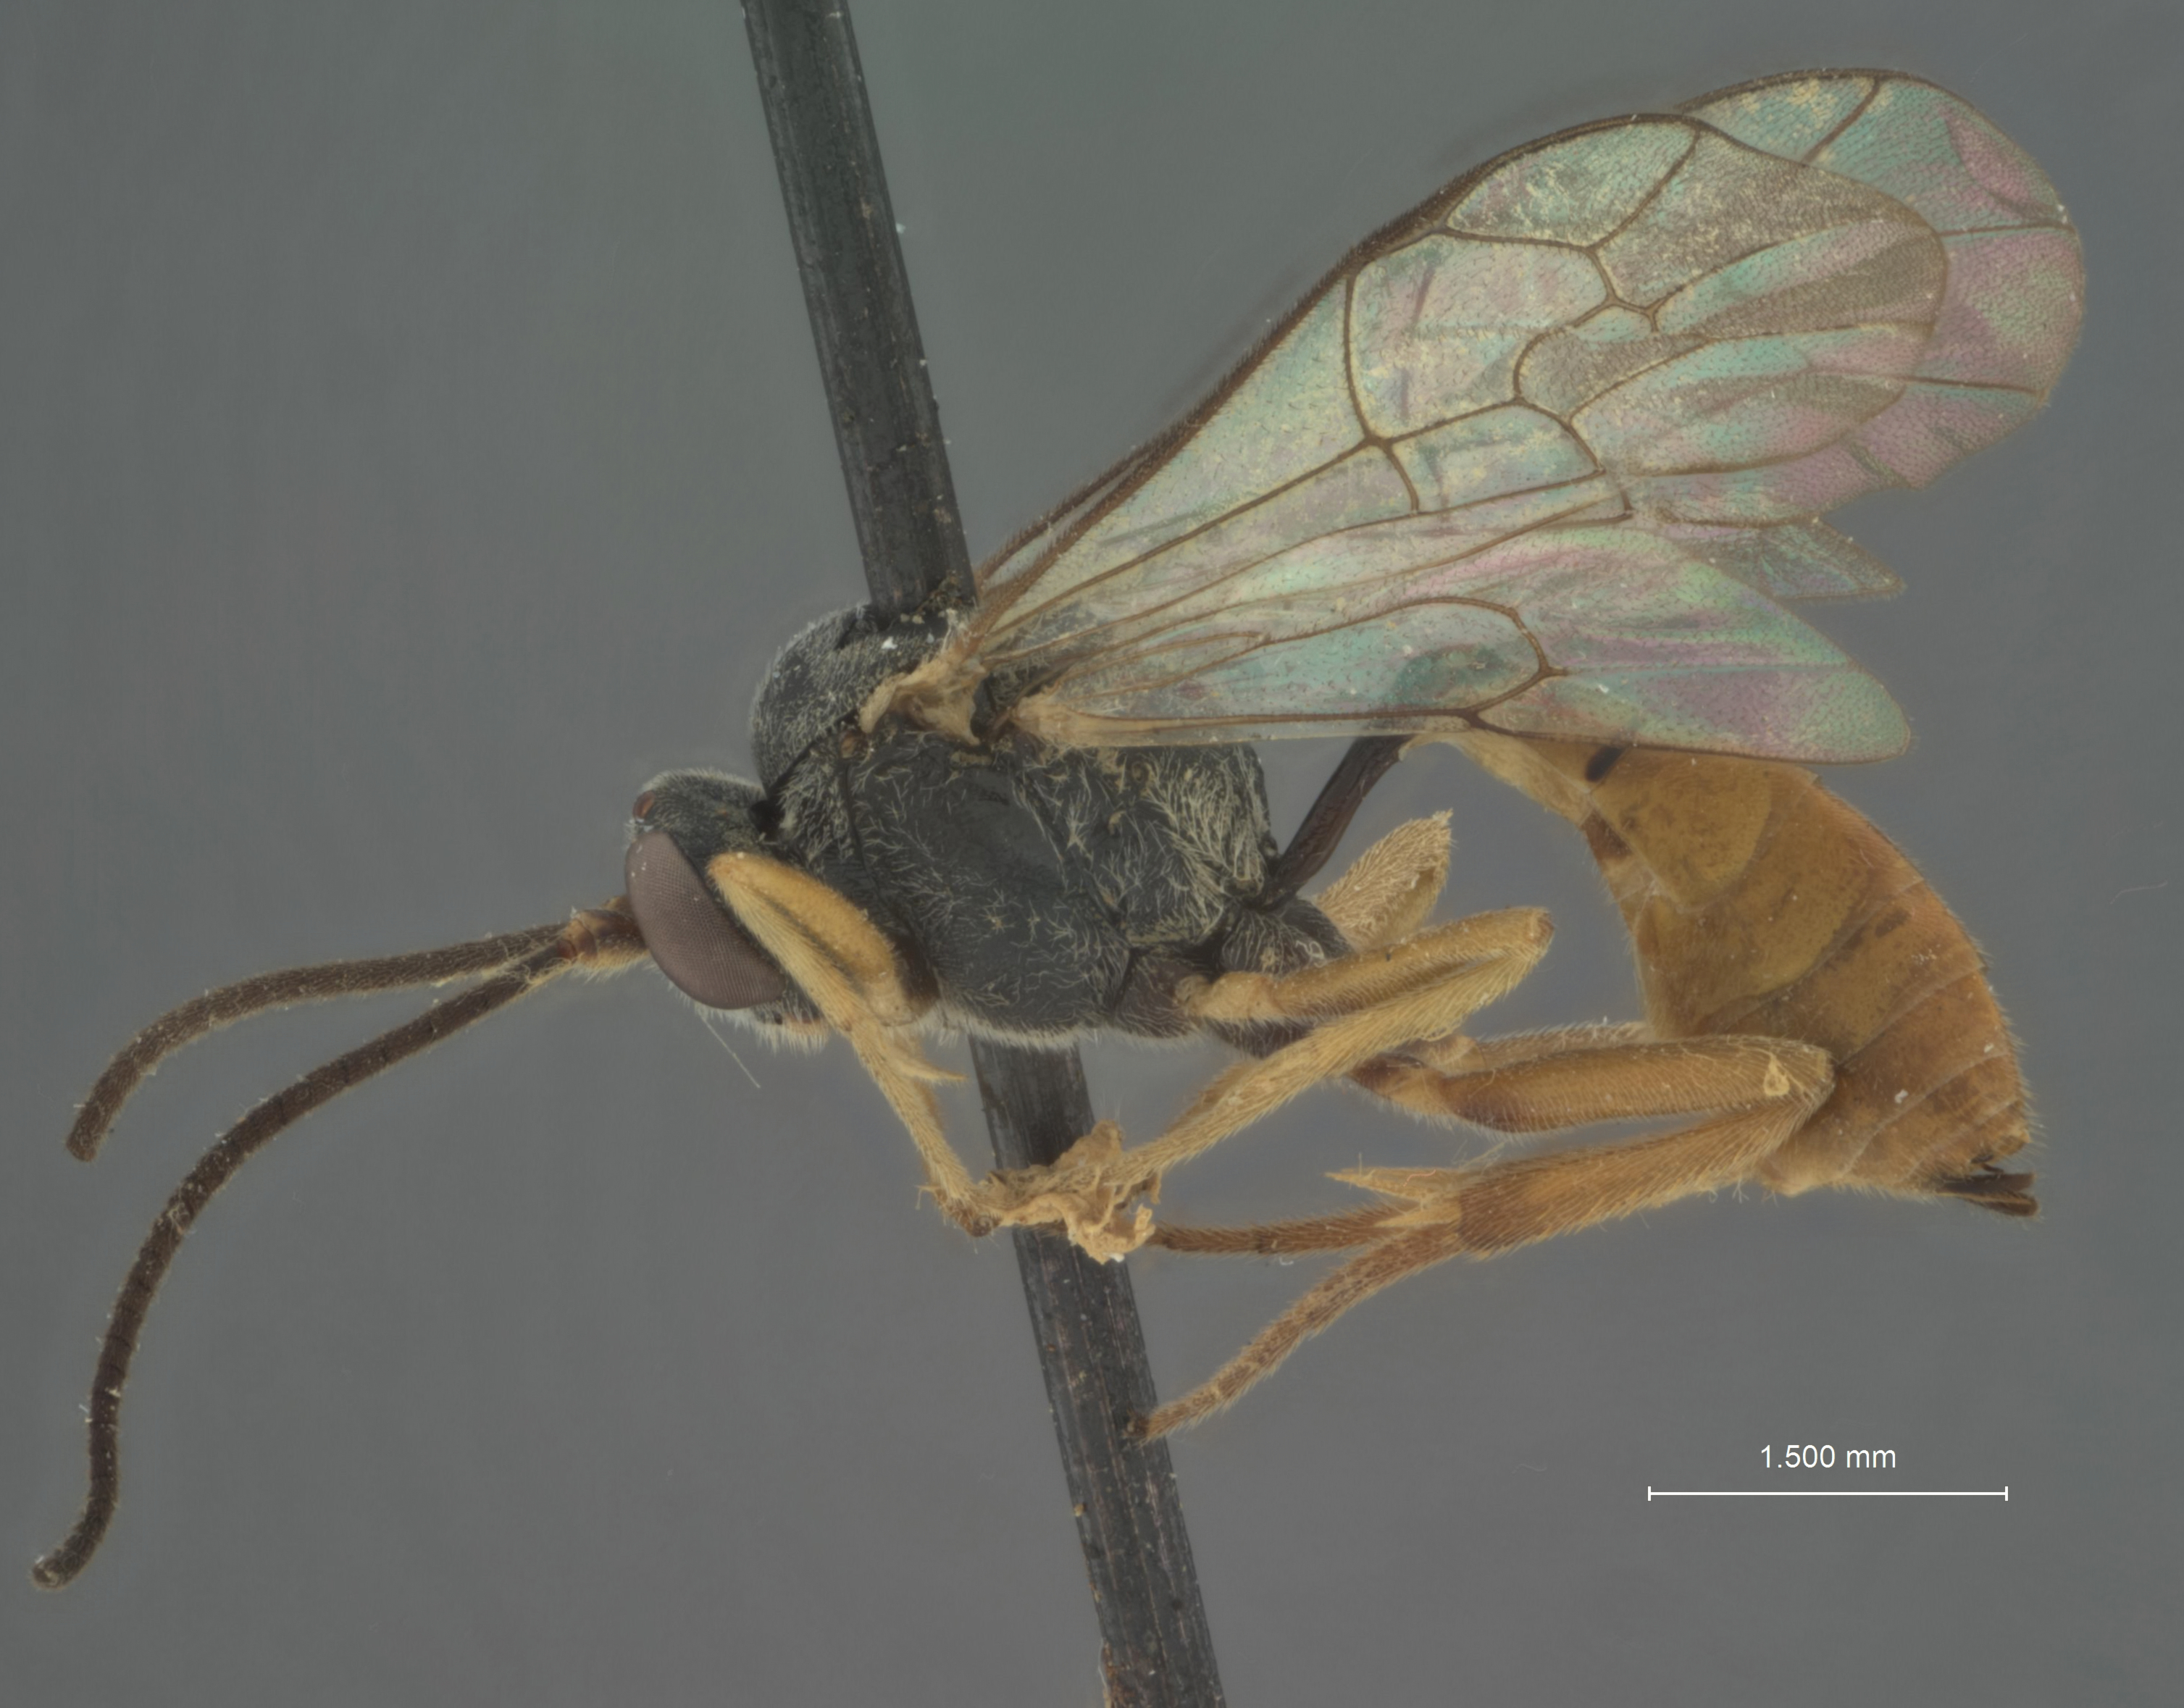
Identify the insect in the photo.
Charops erythrogaster
